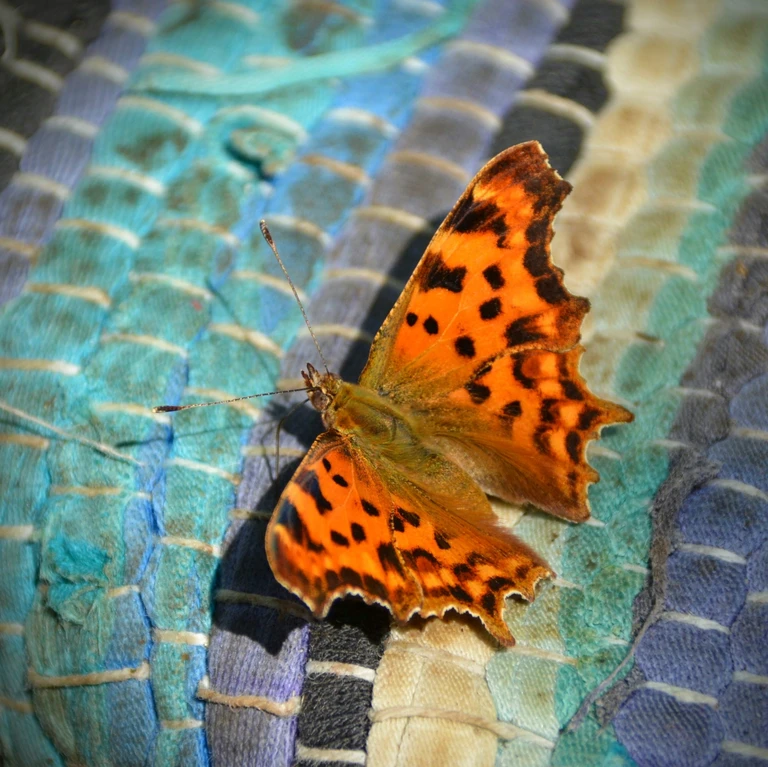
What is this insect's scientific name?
Polygonia c-album
